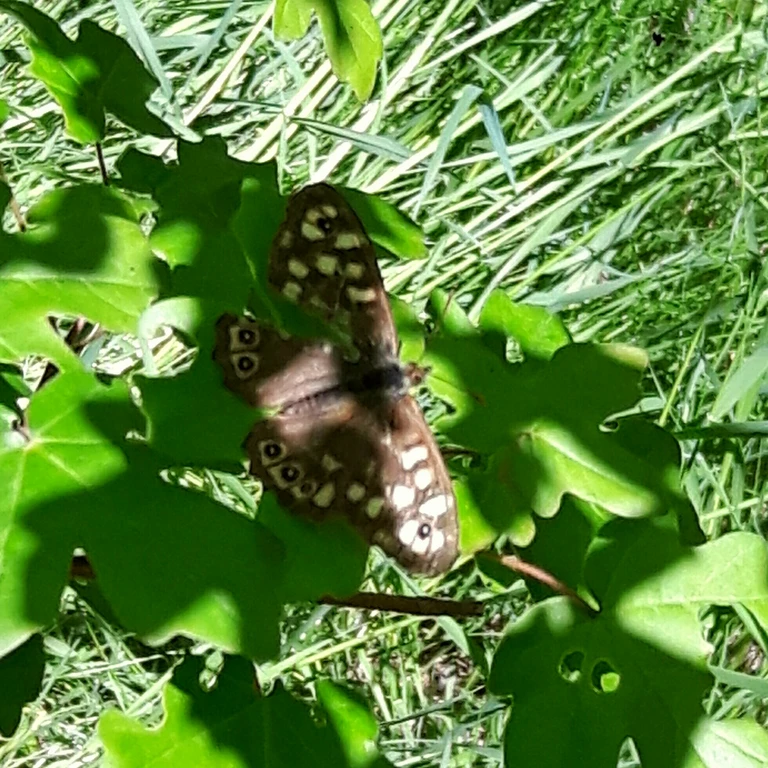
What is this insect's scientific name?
Pararge aegeria
